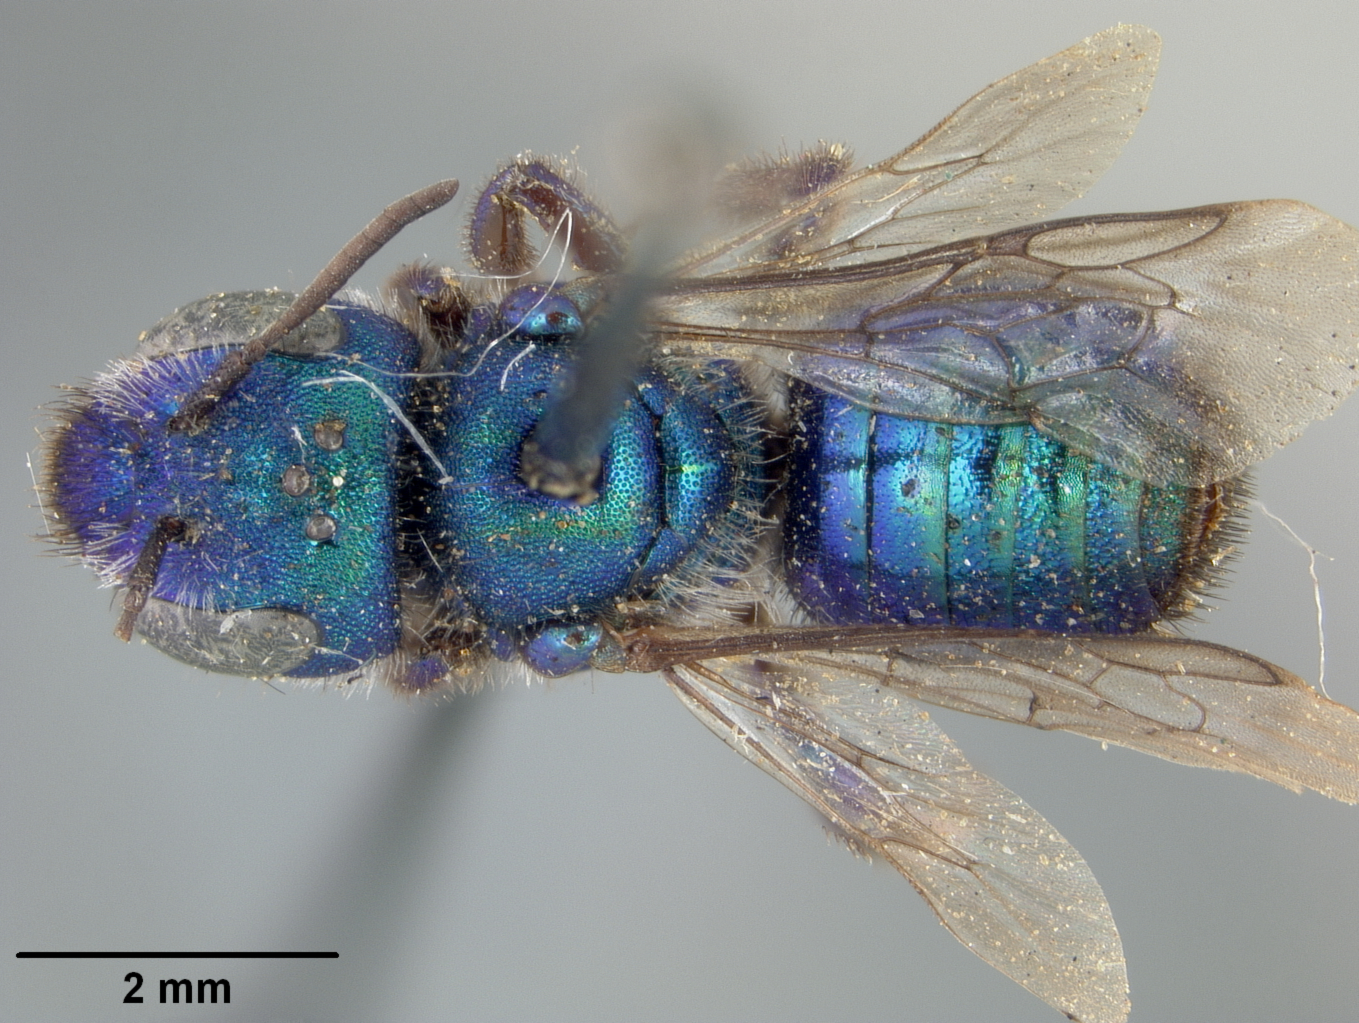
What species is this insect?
Osmia indeprensa
